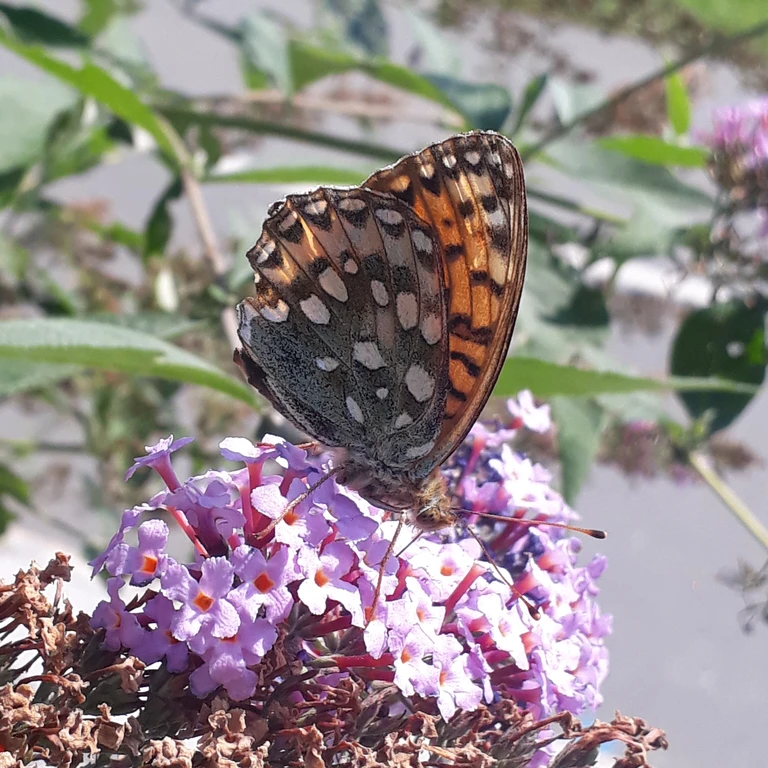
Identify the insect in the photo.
Speyeria aglaja
